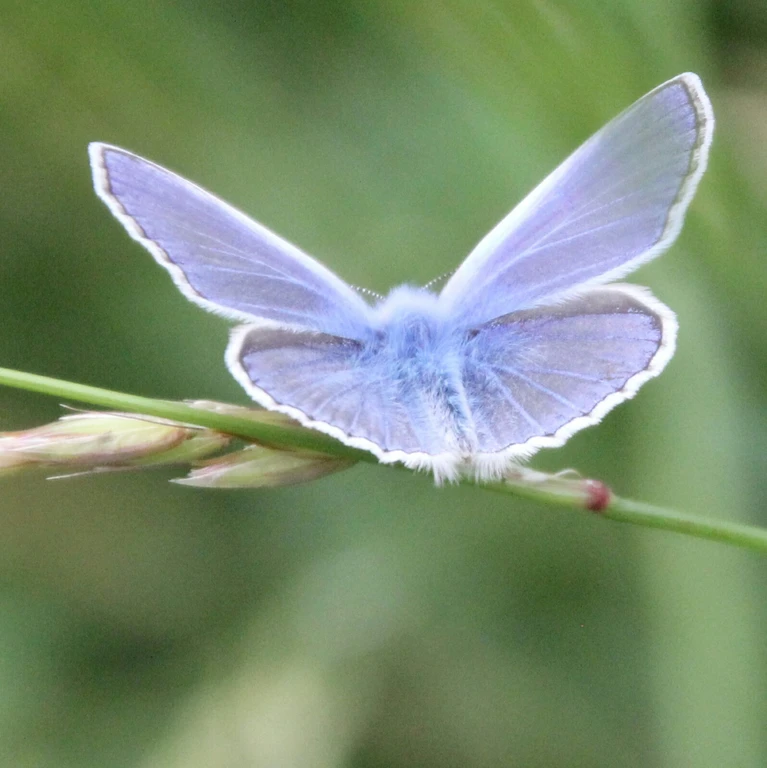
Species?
Polyommatus icarus
